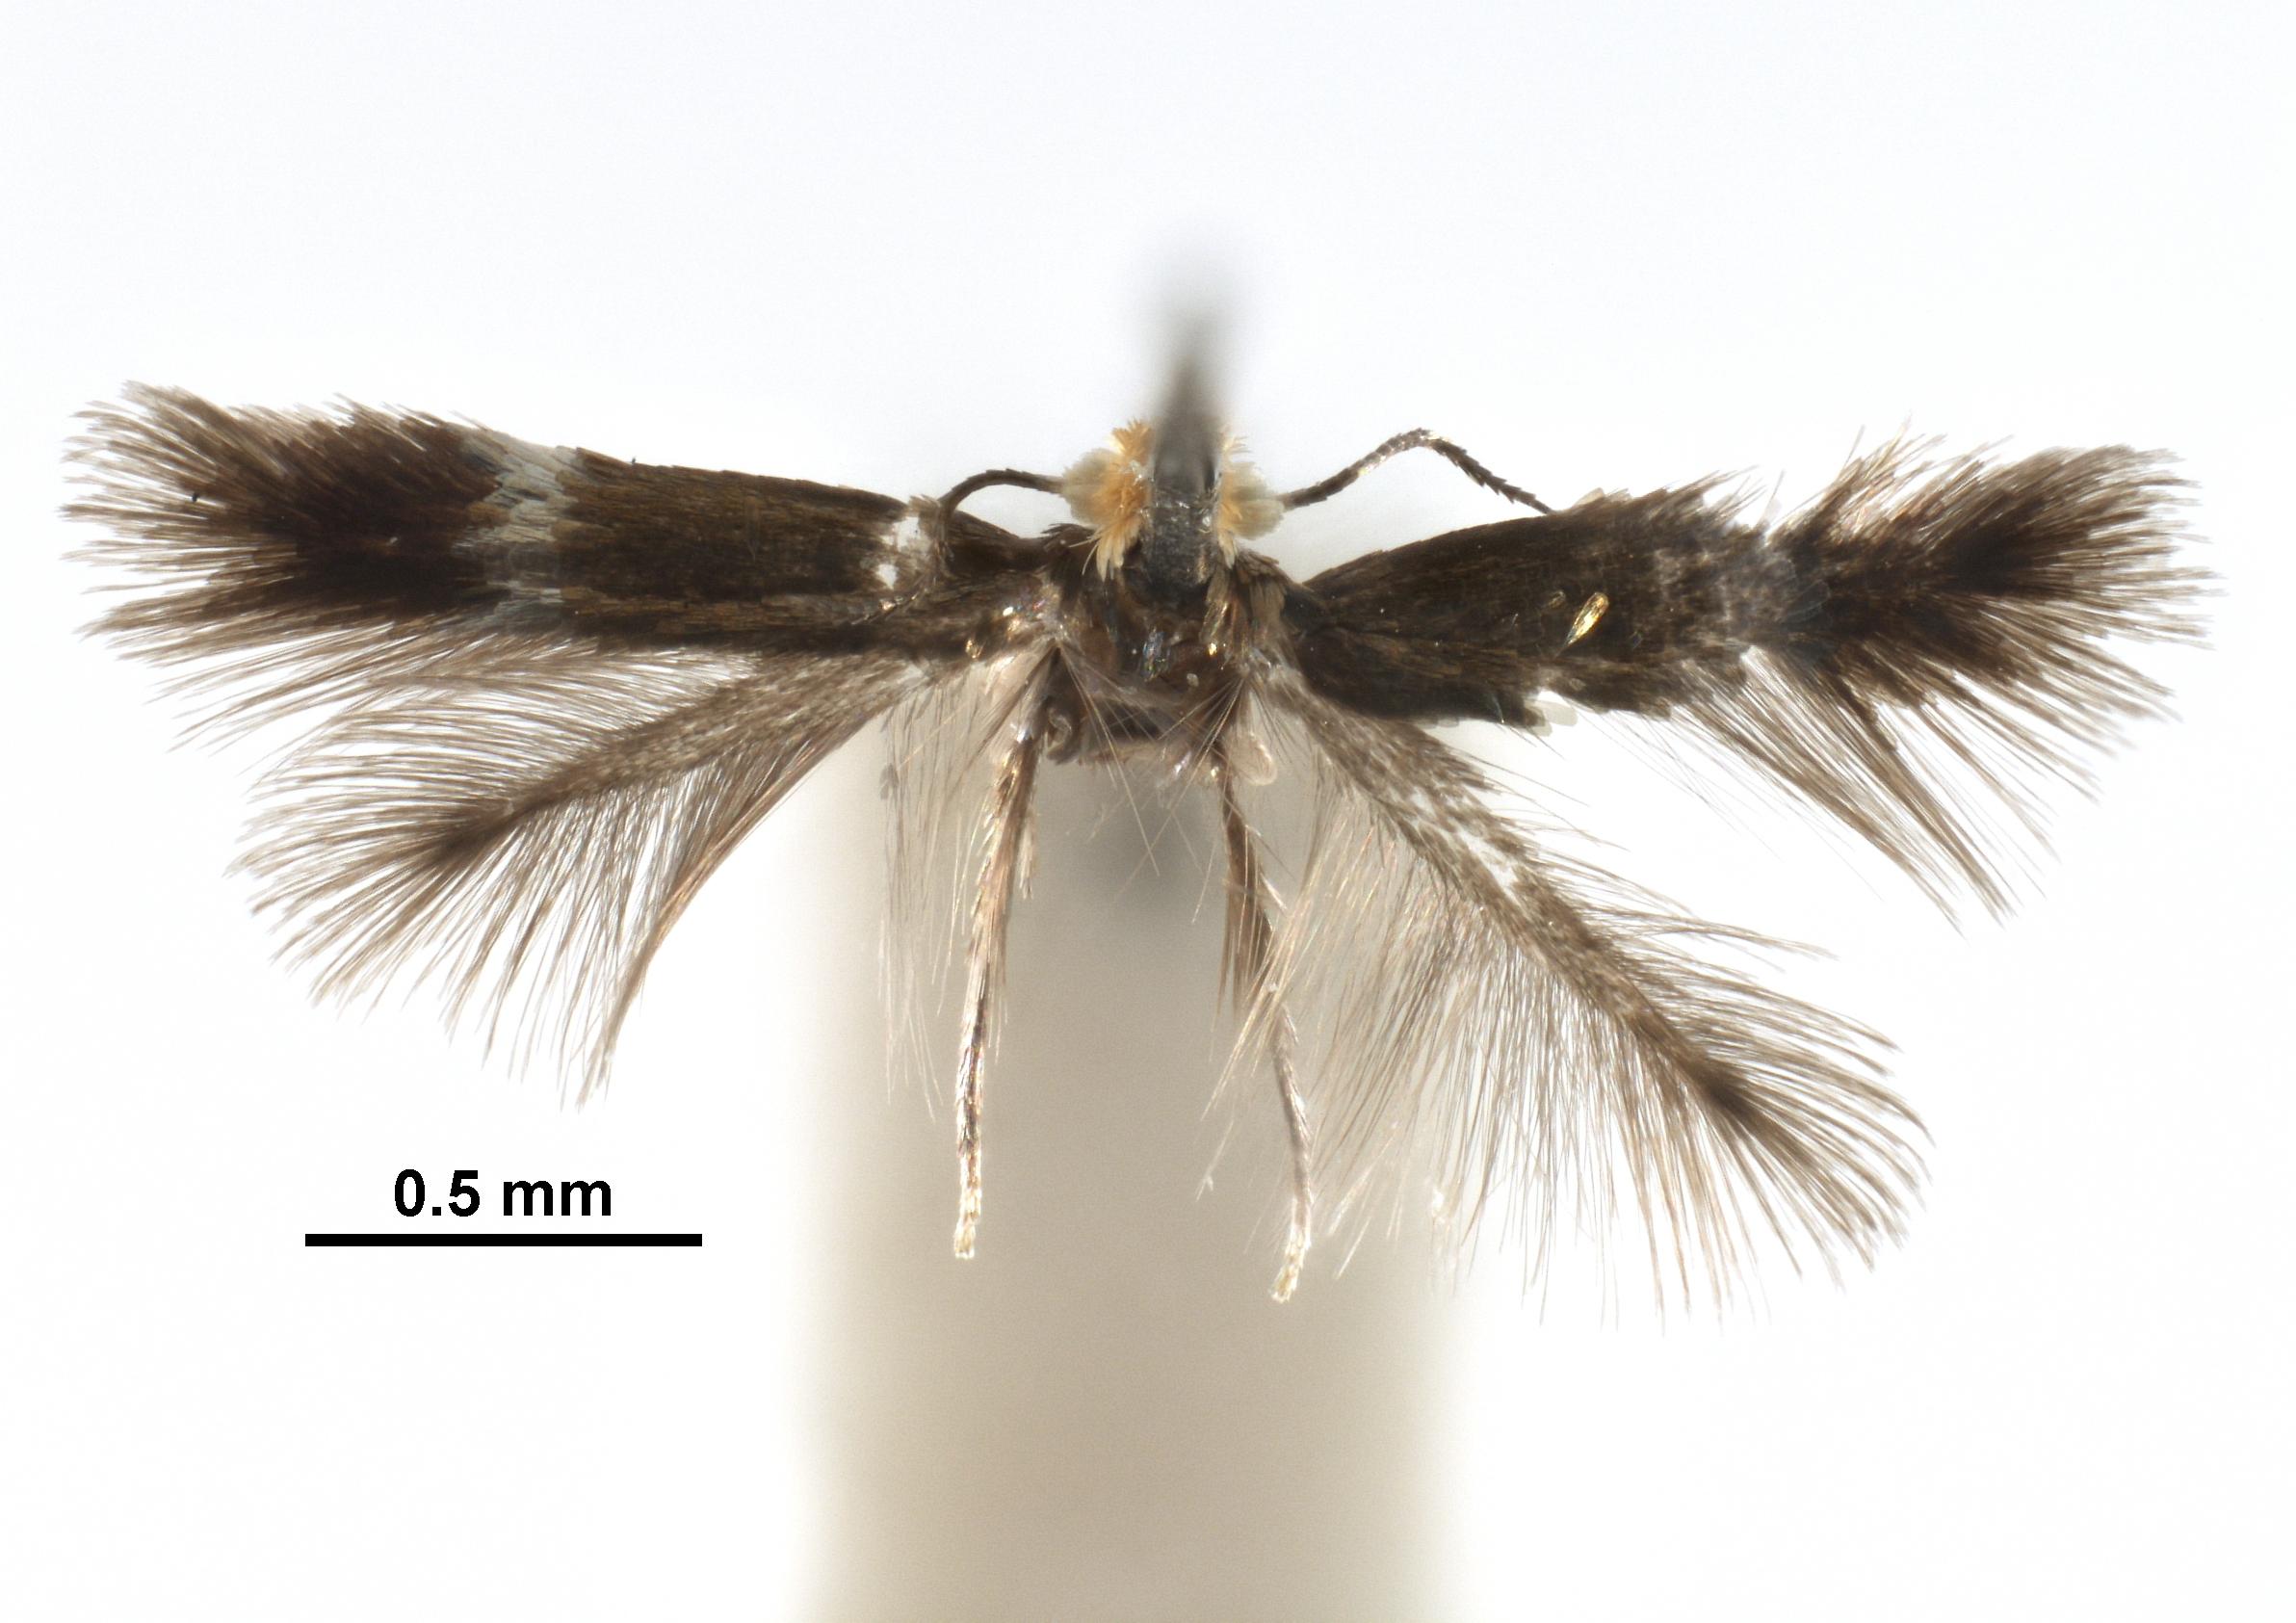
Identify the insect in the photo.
Stigmella hybnerella
